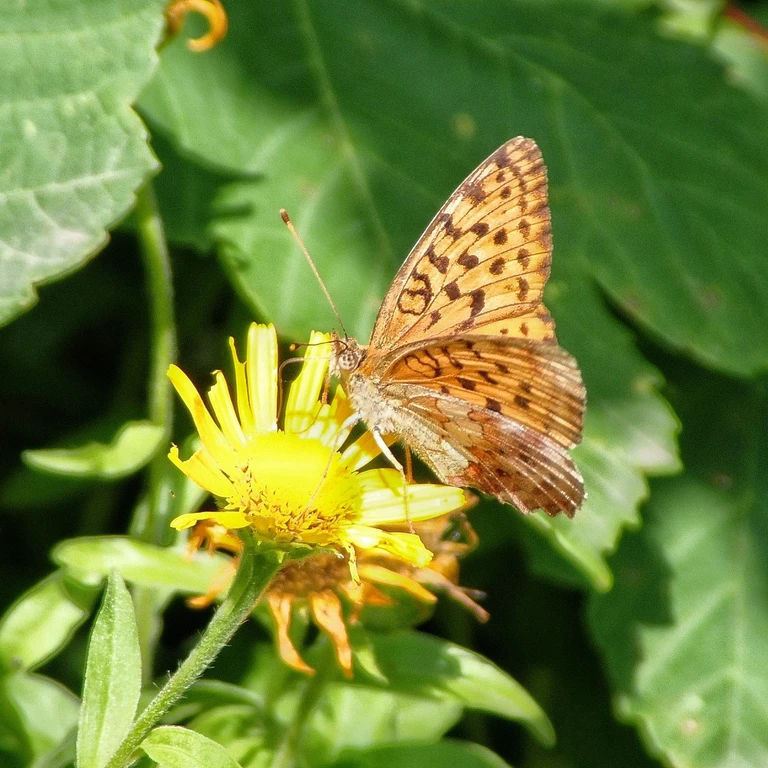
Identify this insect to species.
Brenthis daphne
